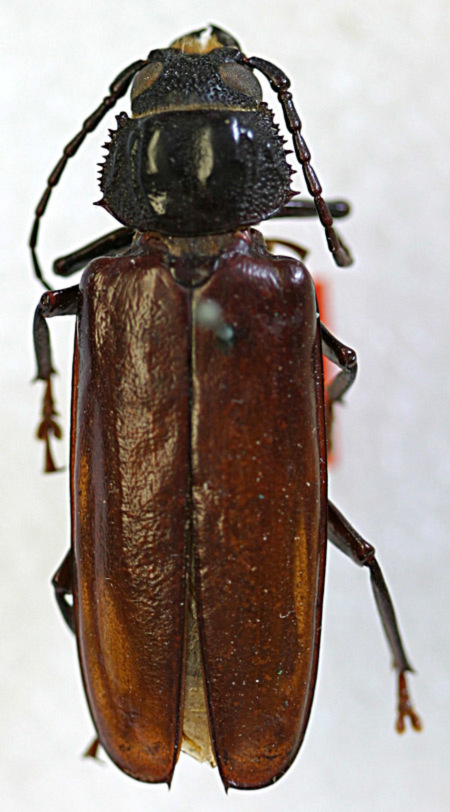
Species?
Mallodon dasystomus (also Mallodon baroni, Stenodontes baroni)
